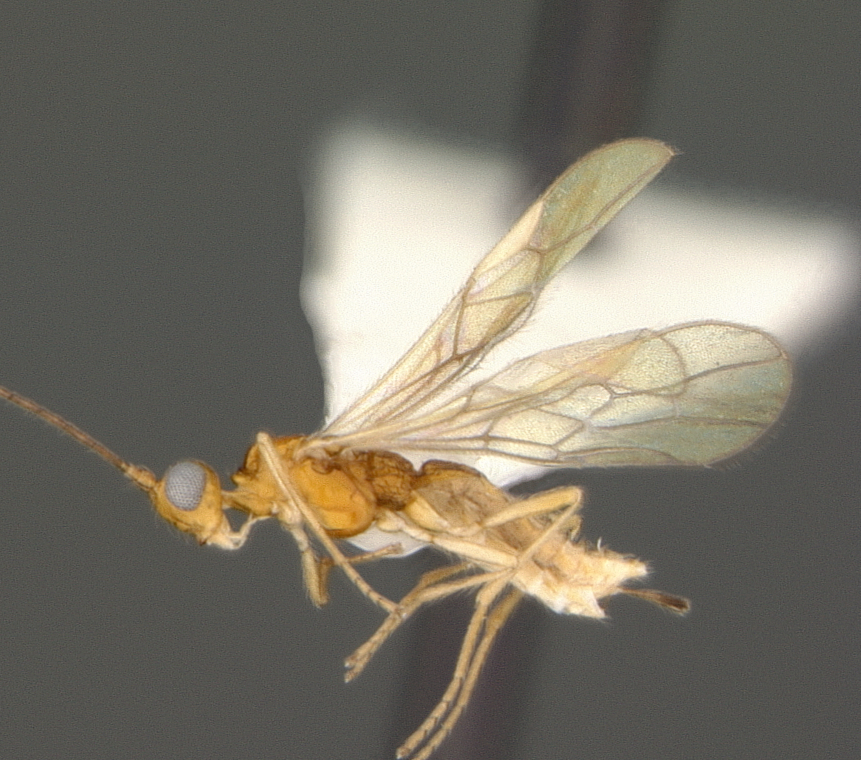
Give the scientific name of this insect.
Allobracon texensis
